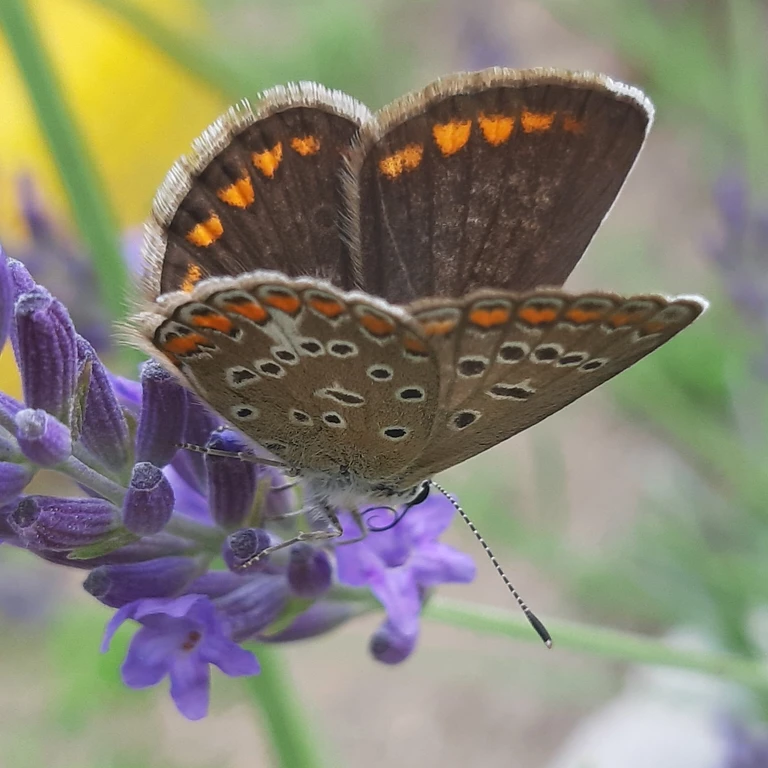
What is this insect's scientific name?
Polyommatus icarus
